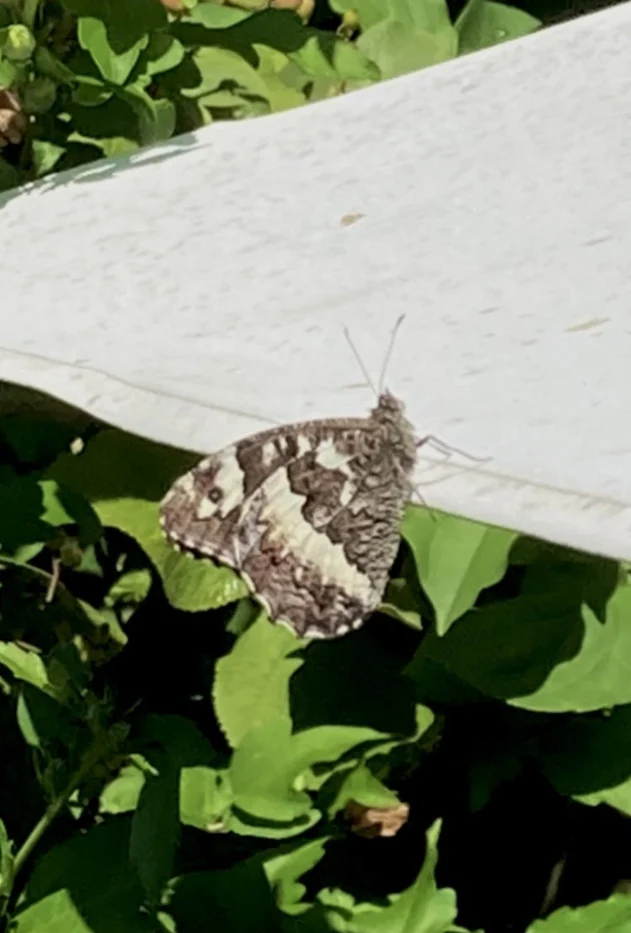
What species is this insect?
Brintesia circe
